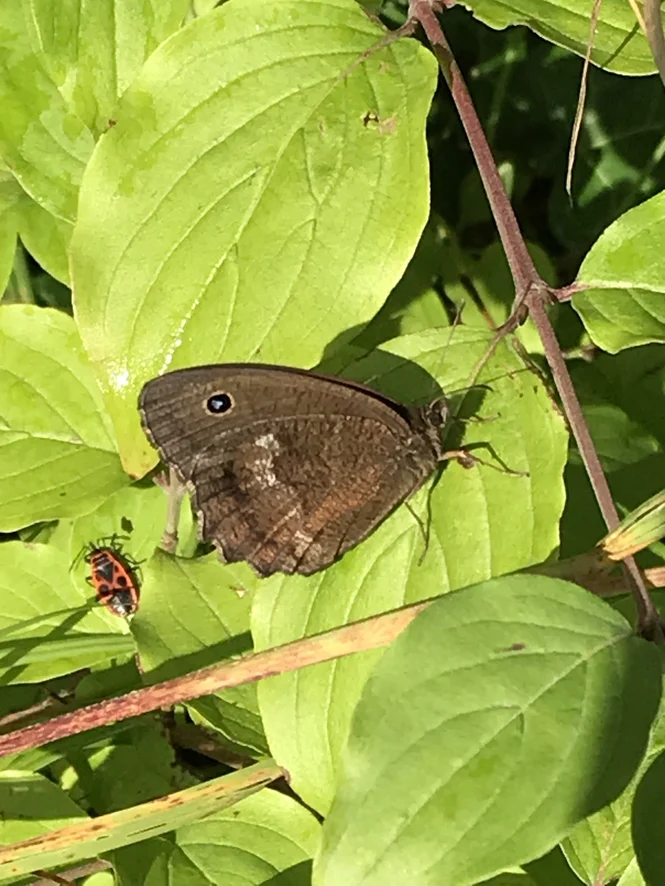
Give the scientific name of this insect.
Minois dryas
